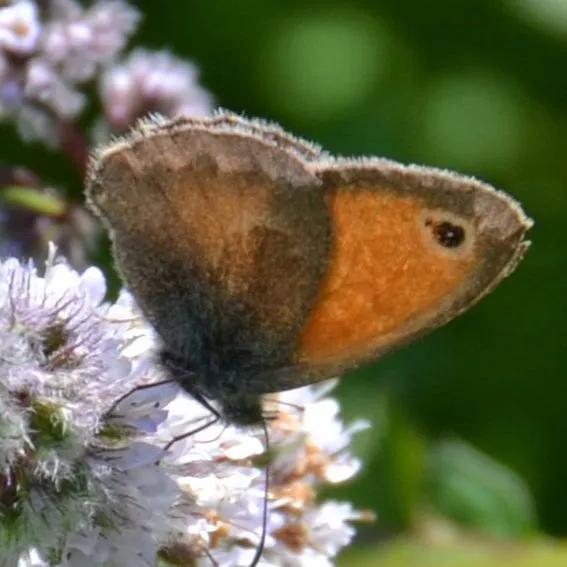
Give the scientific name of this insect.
Coenonympha pamphilus
